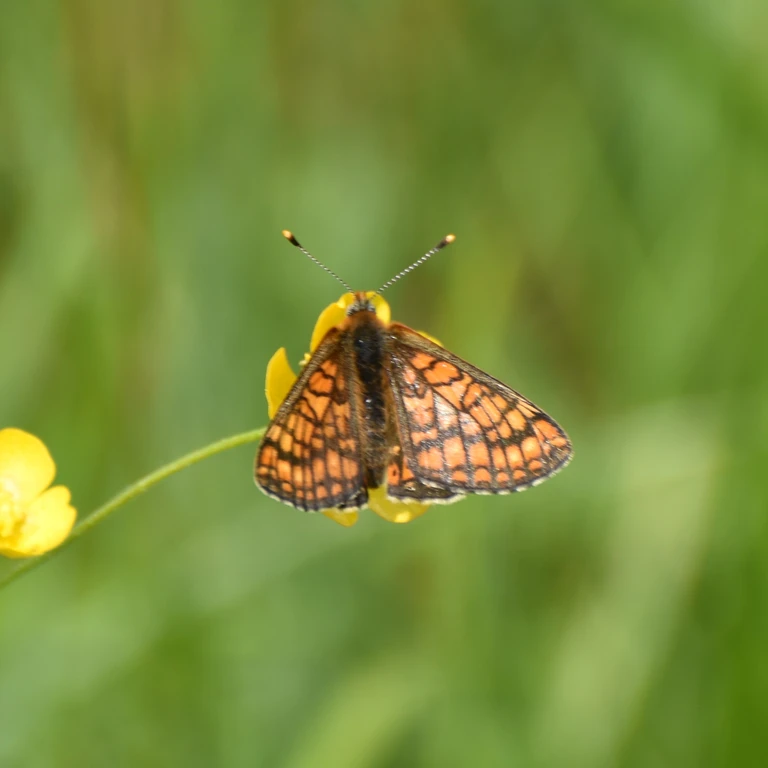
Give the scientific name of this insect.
Euphydryas aurinia
